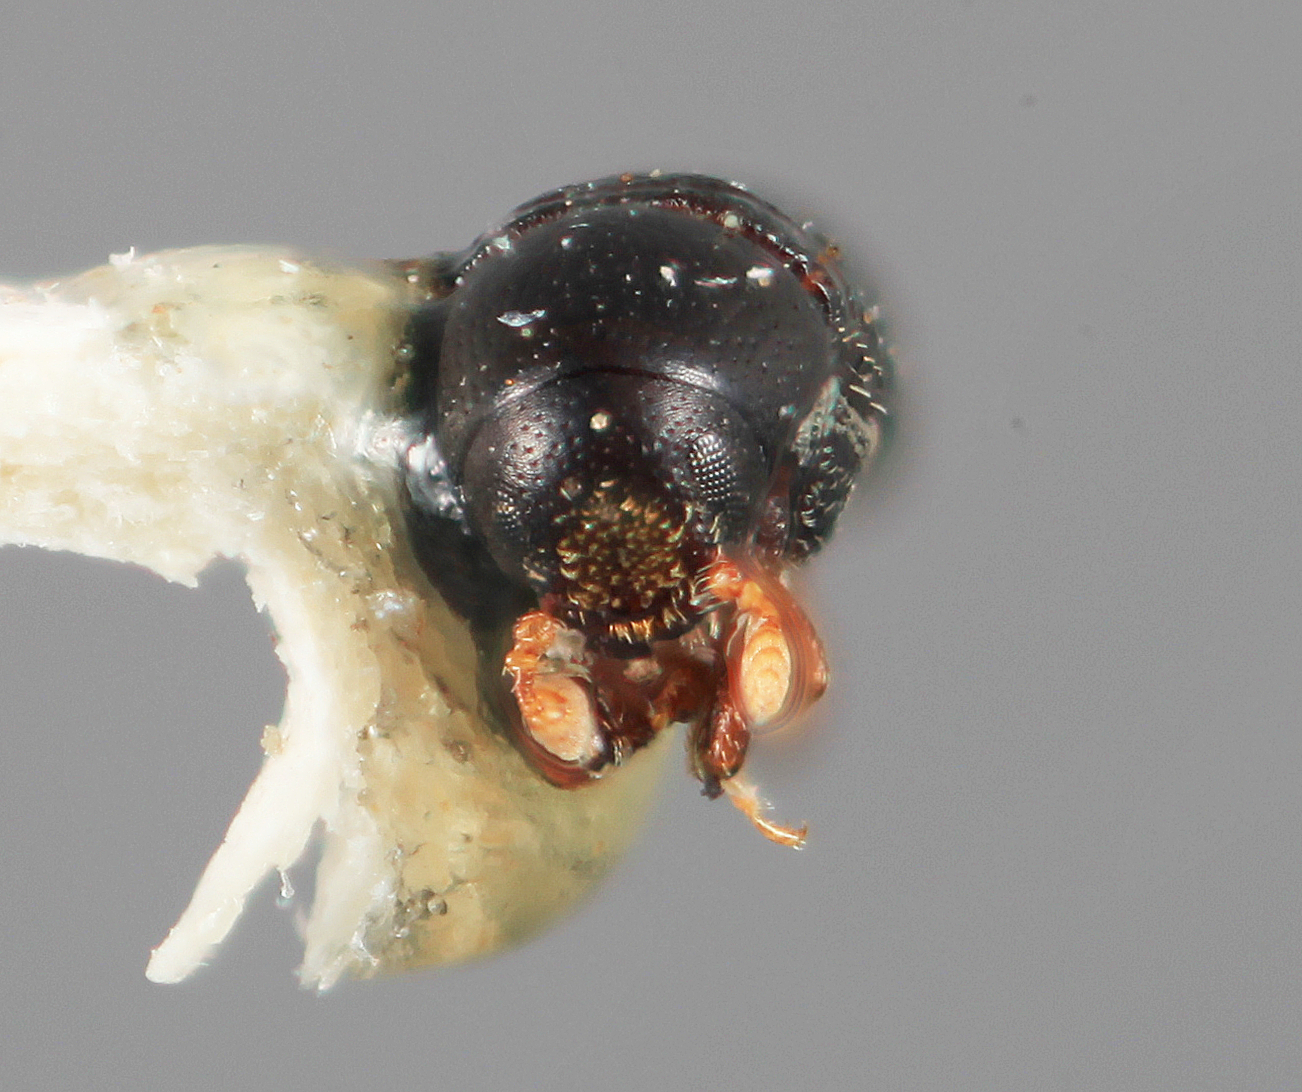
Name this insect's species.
Cnemonyx exilis (also Loganius exilis)
